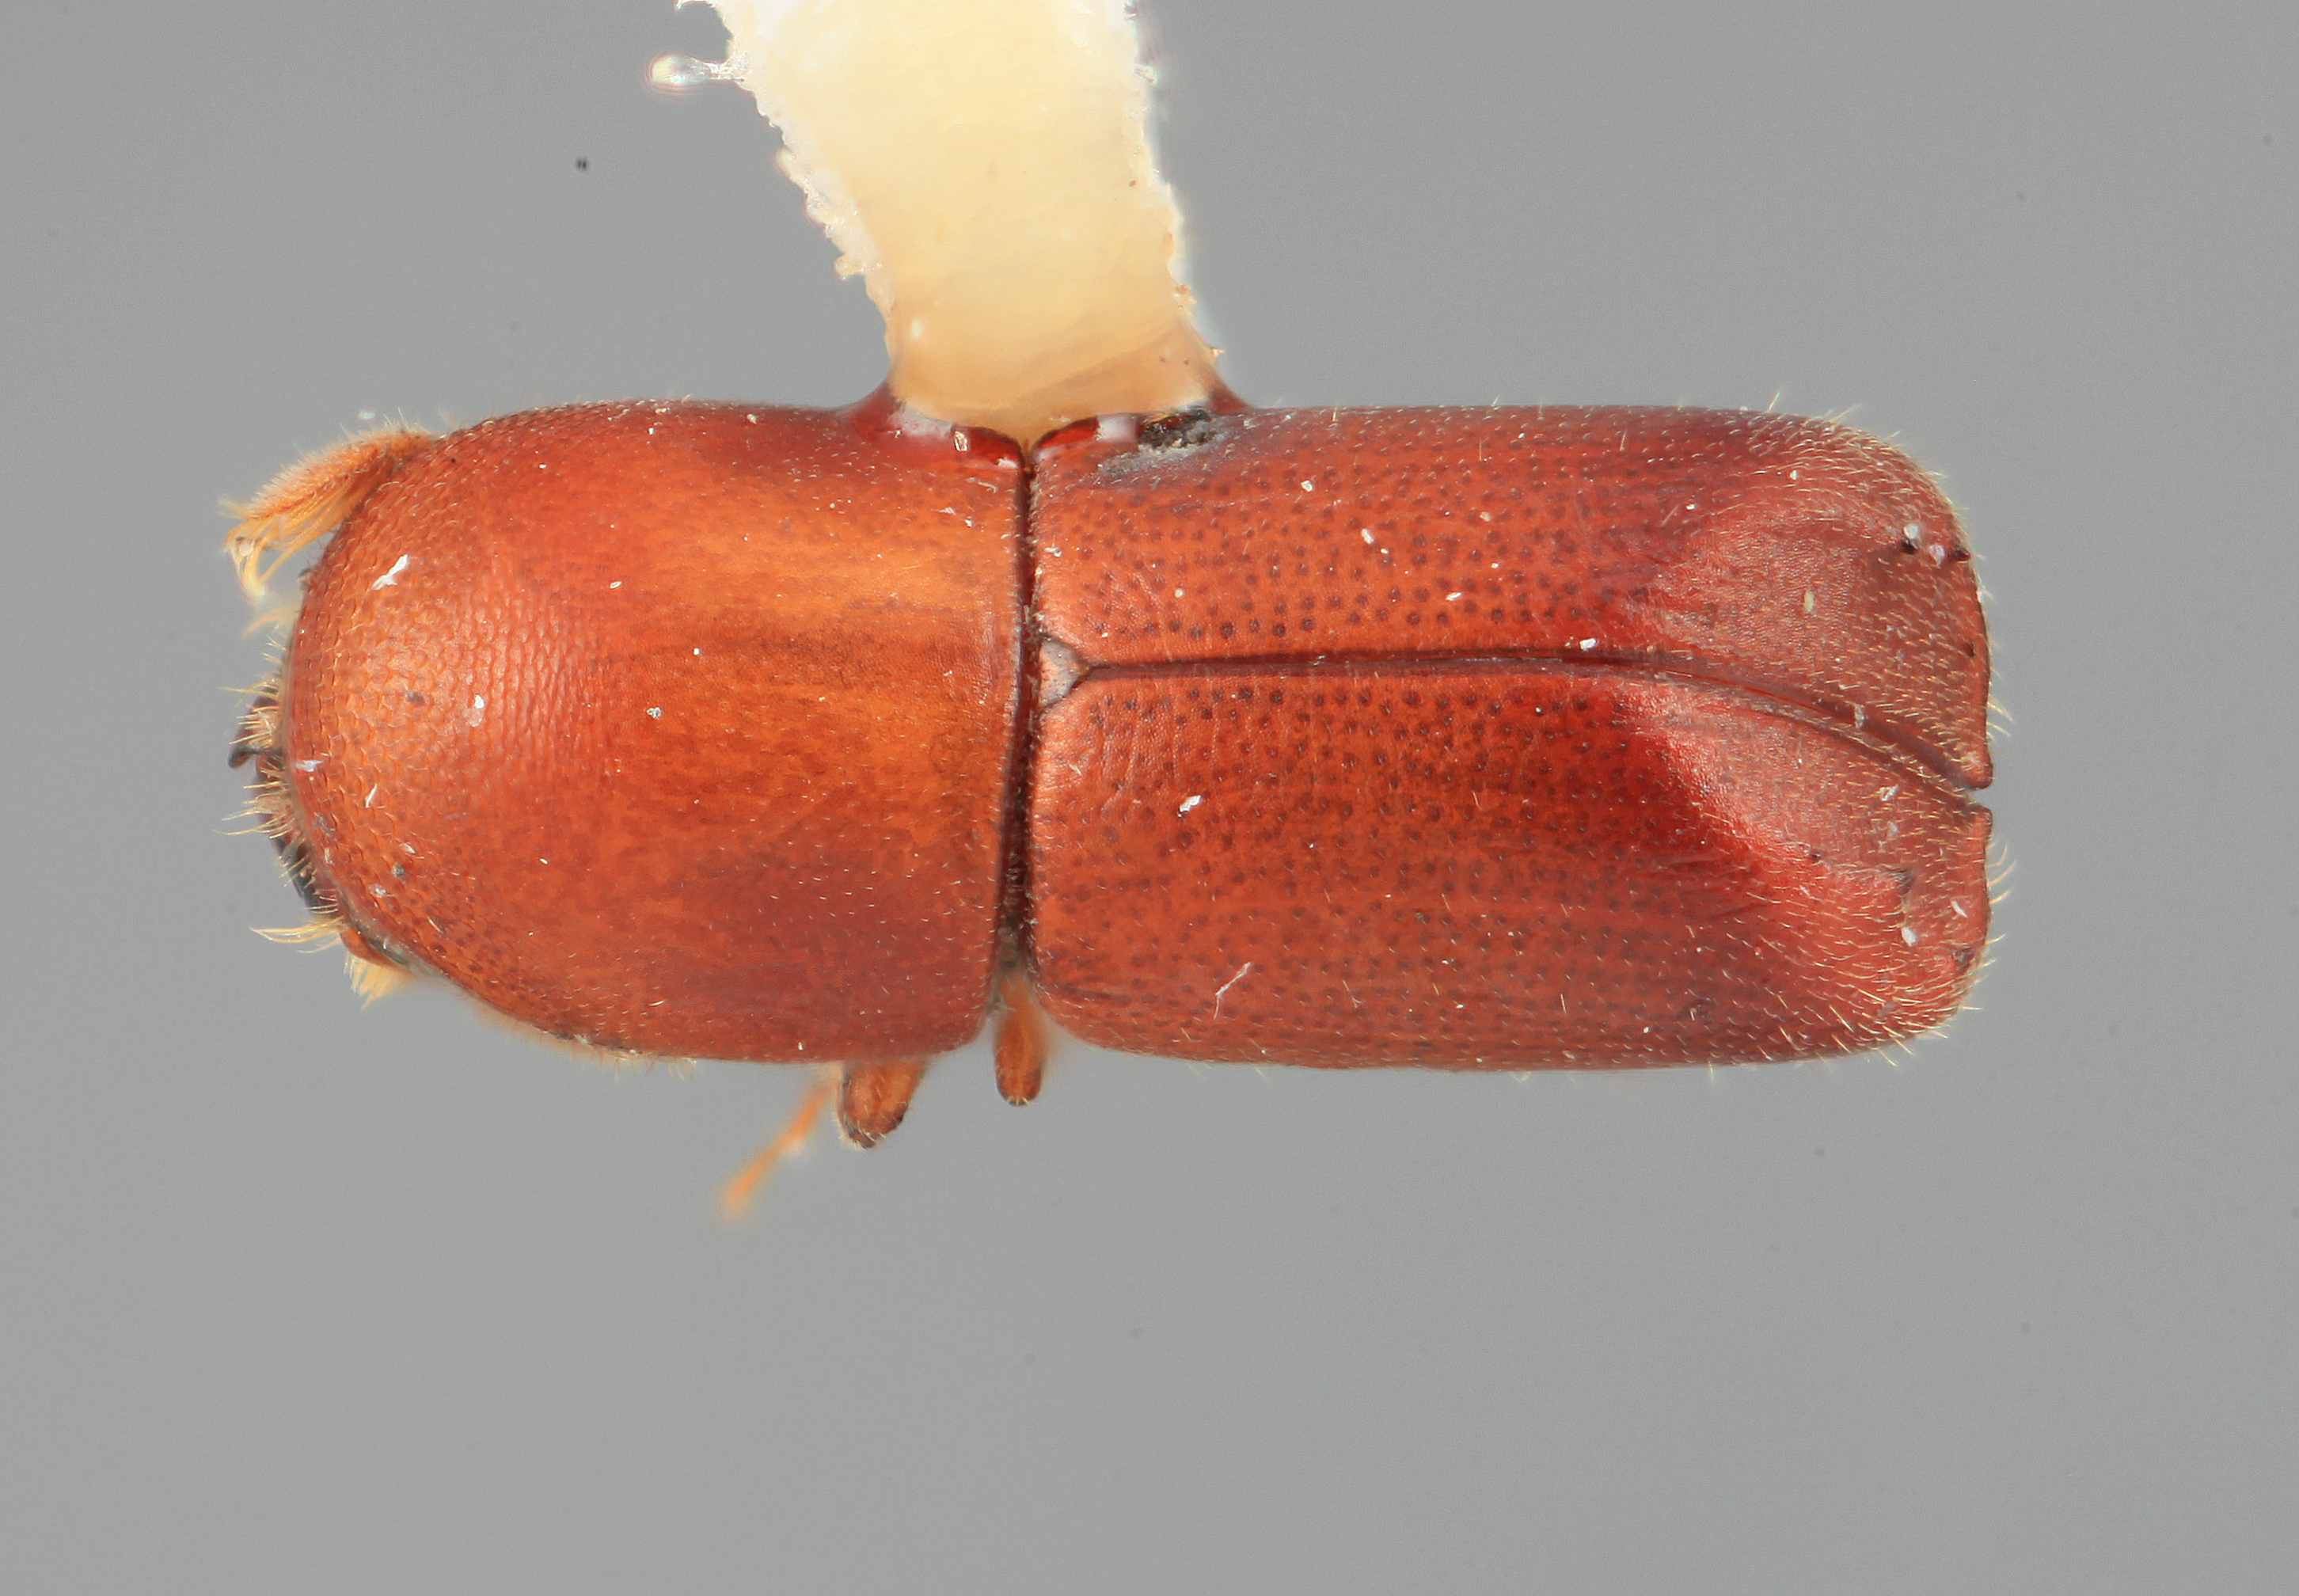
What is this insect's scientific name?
Paracarthylus concisus
